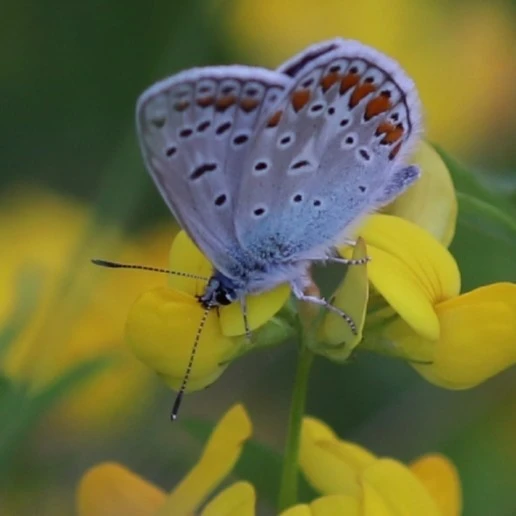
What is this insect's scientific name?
Polyommatus icarus
